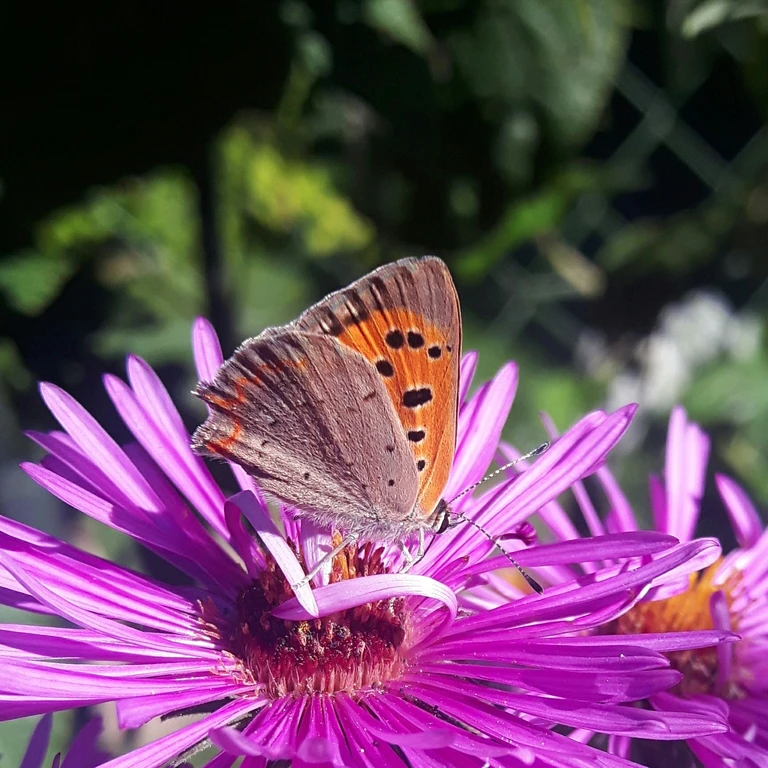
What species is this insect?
Lycaena phlaeas
